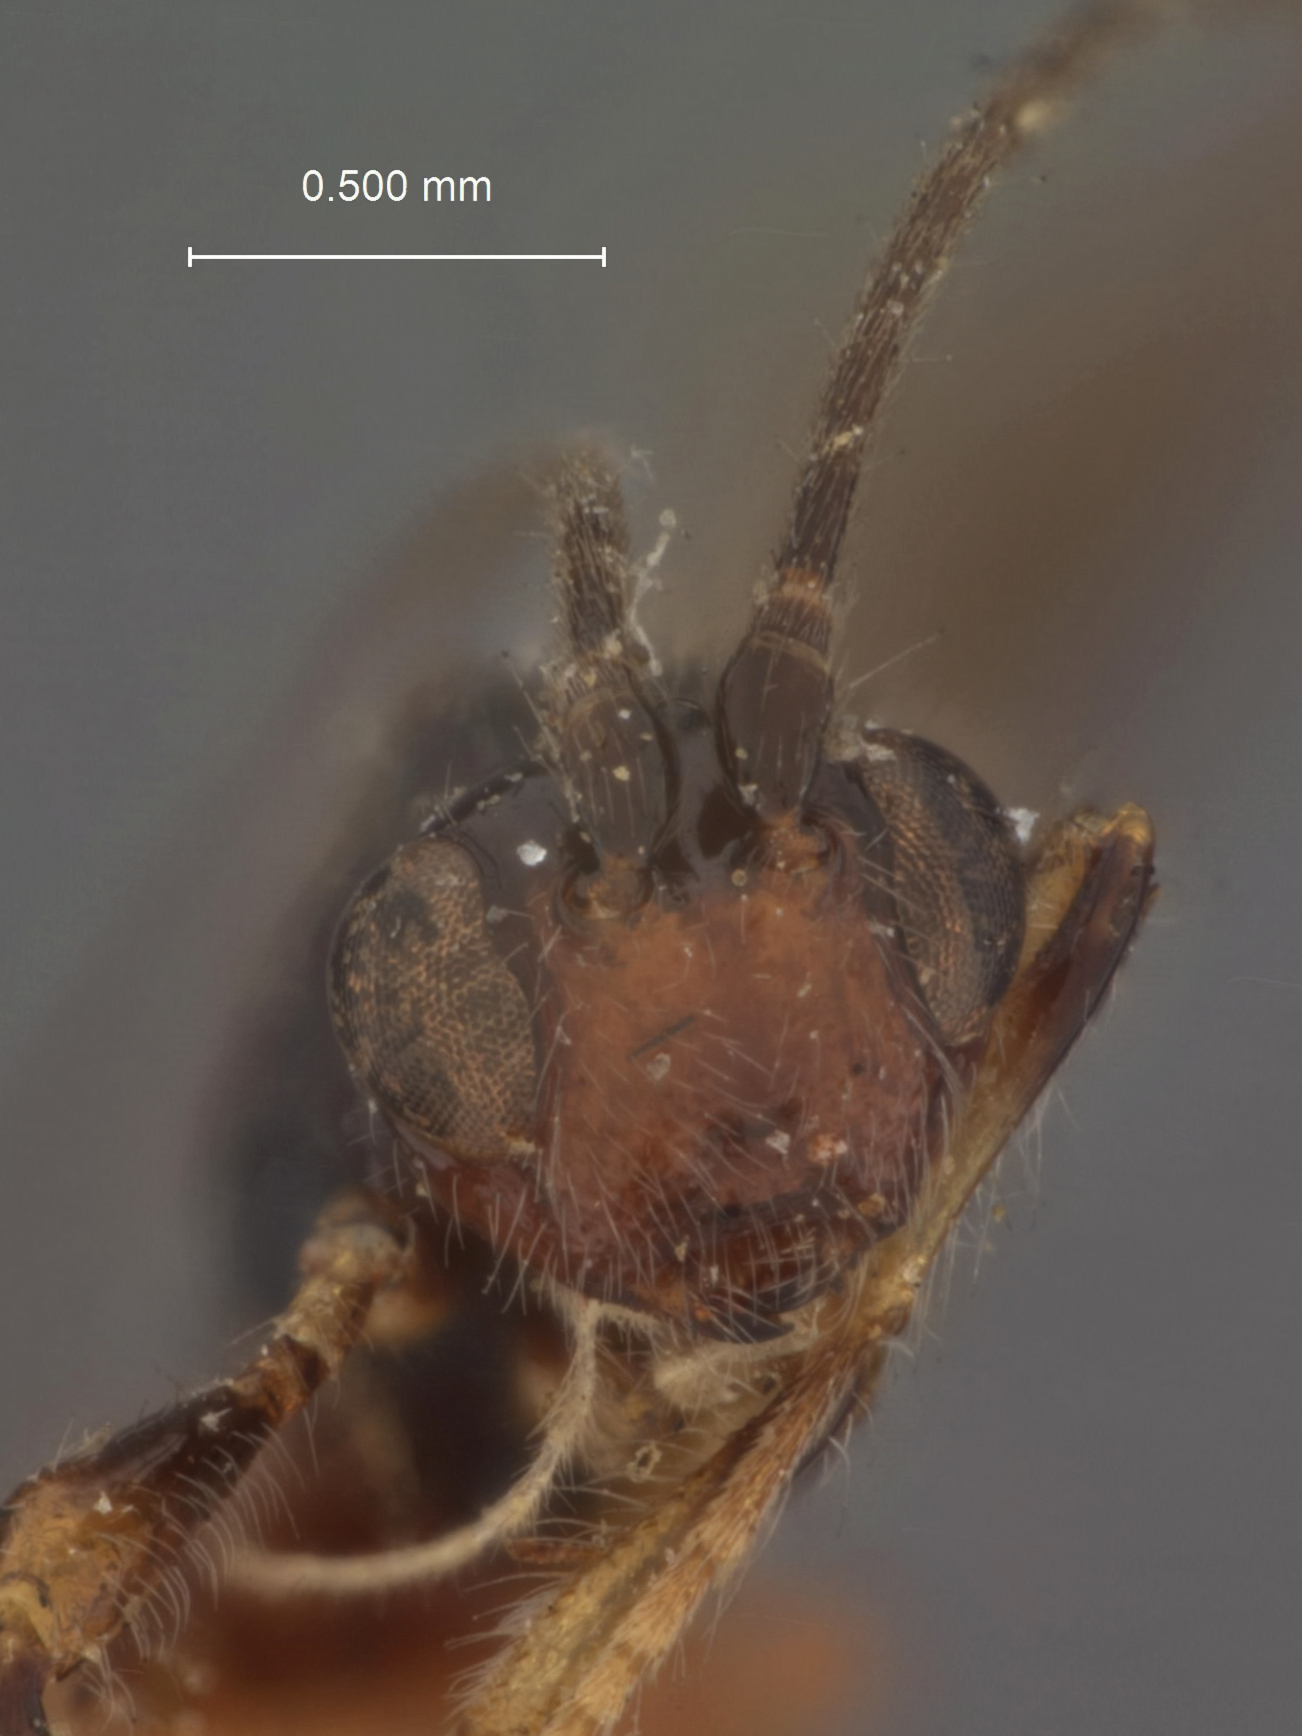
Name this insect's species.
Spathius pasyphae
